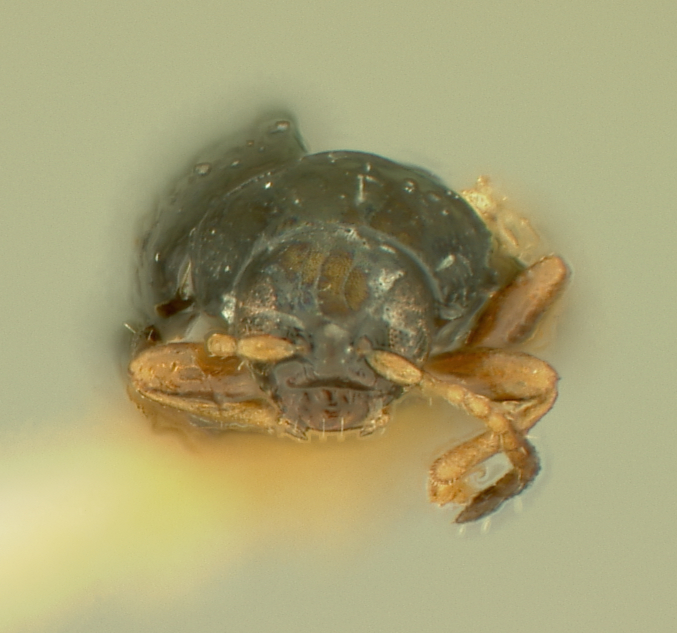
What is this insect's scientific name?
Chaetocnema perplexa
